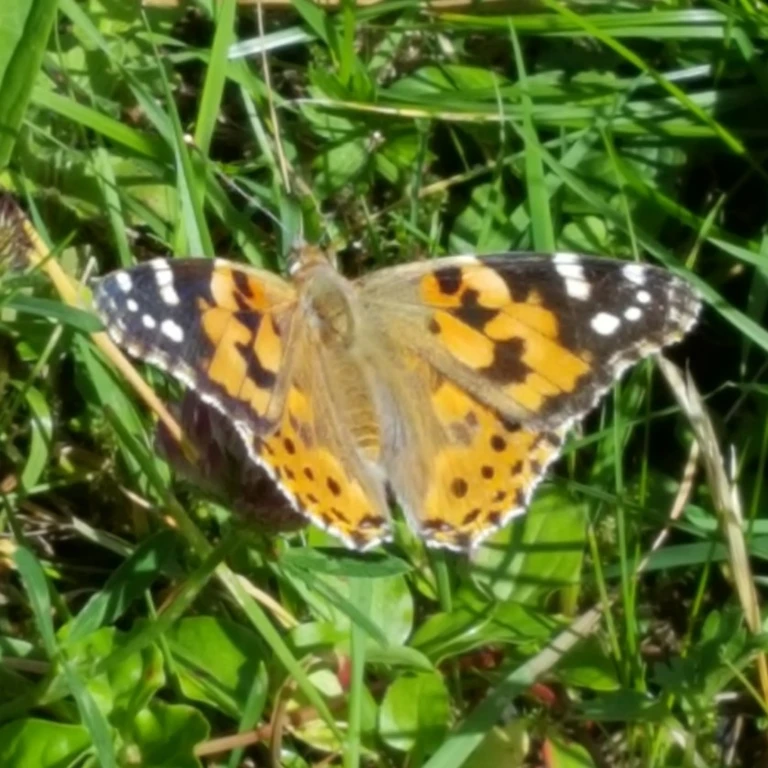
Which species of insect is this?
Vanessa cardui
